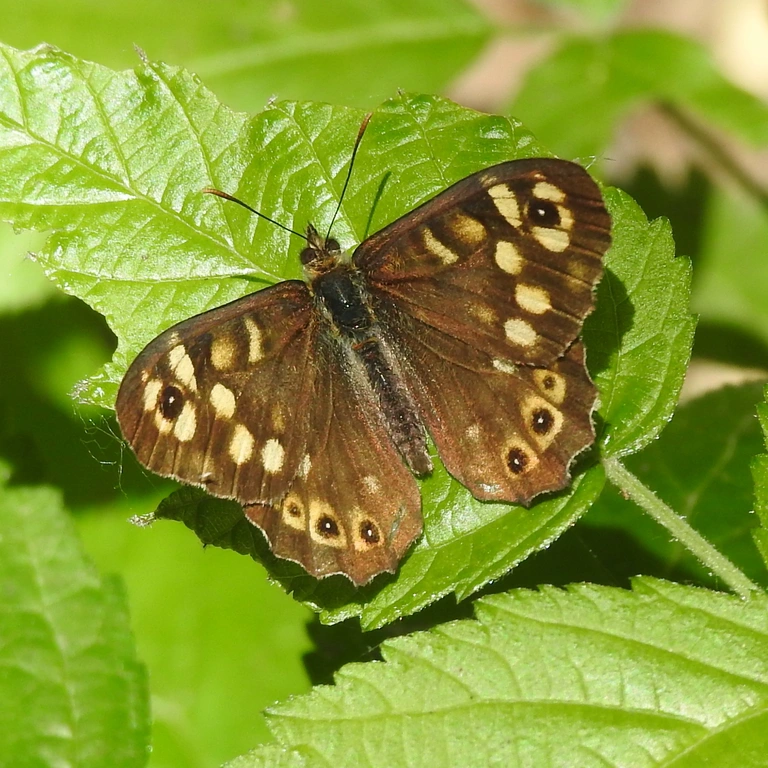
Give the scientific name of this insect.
Pararge aegeria
